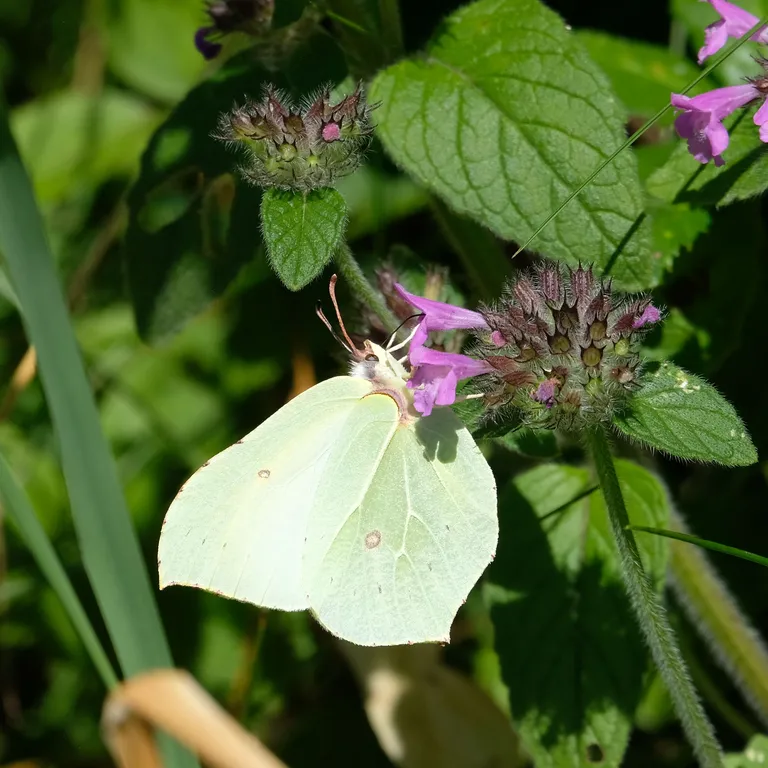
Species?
Gonepteryx rhamni
